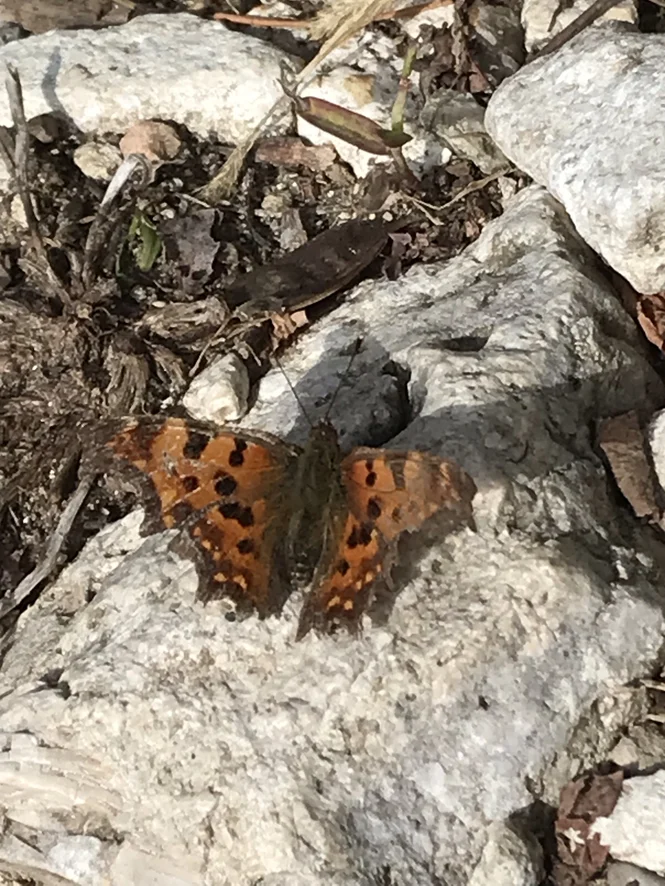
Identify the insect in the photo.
Polygonia c-album
